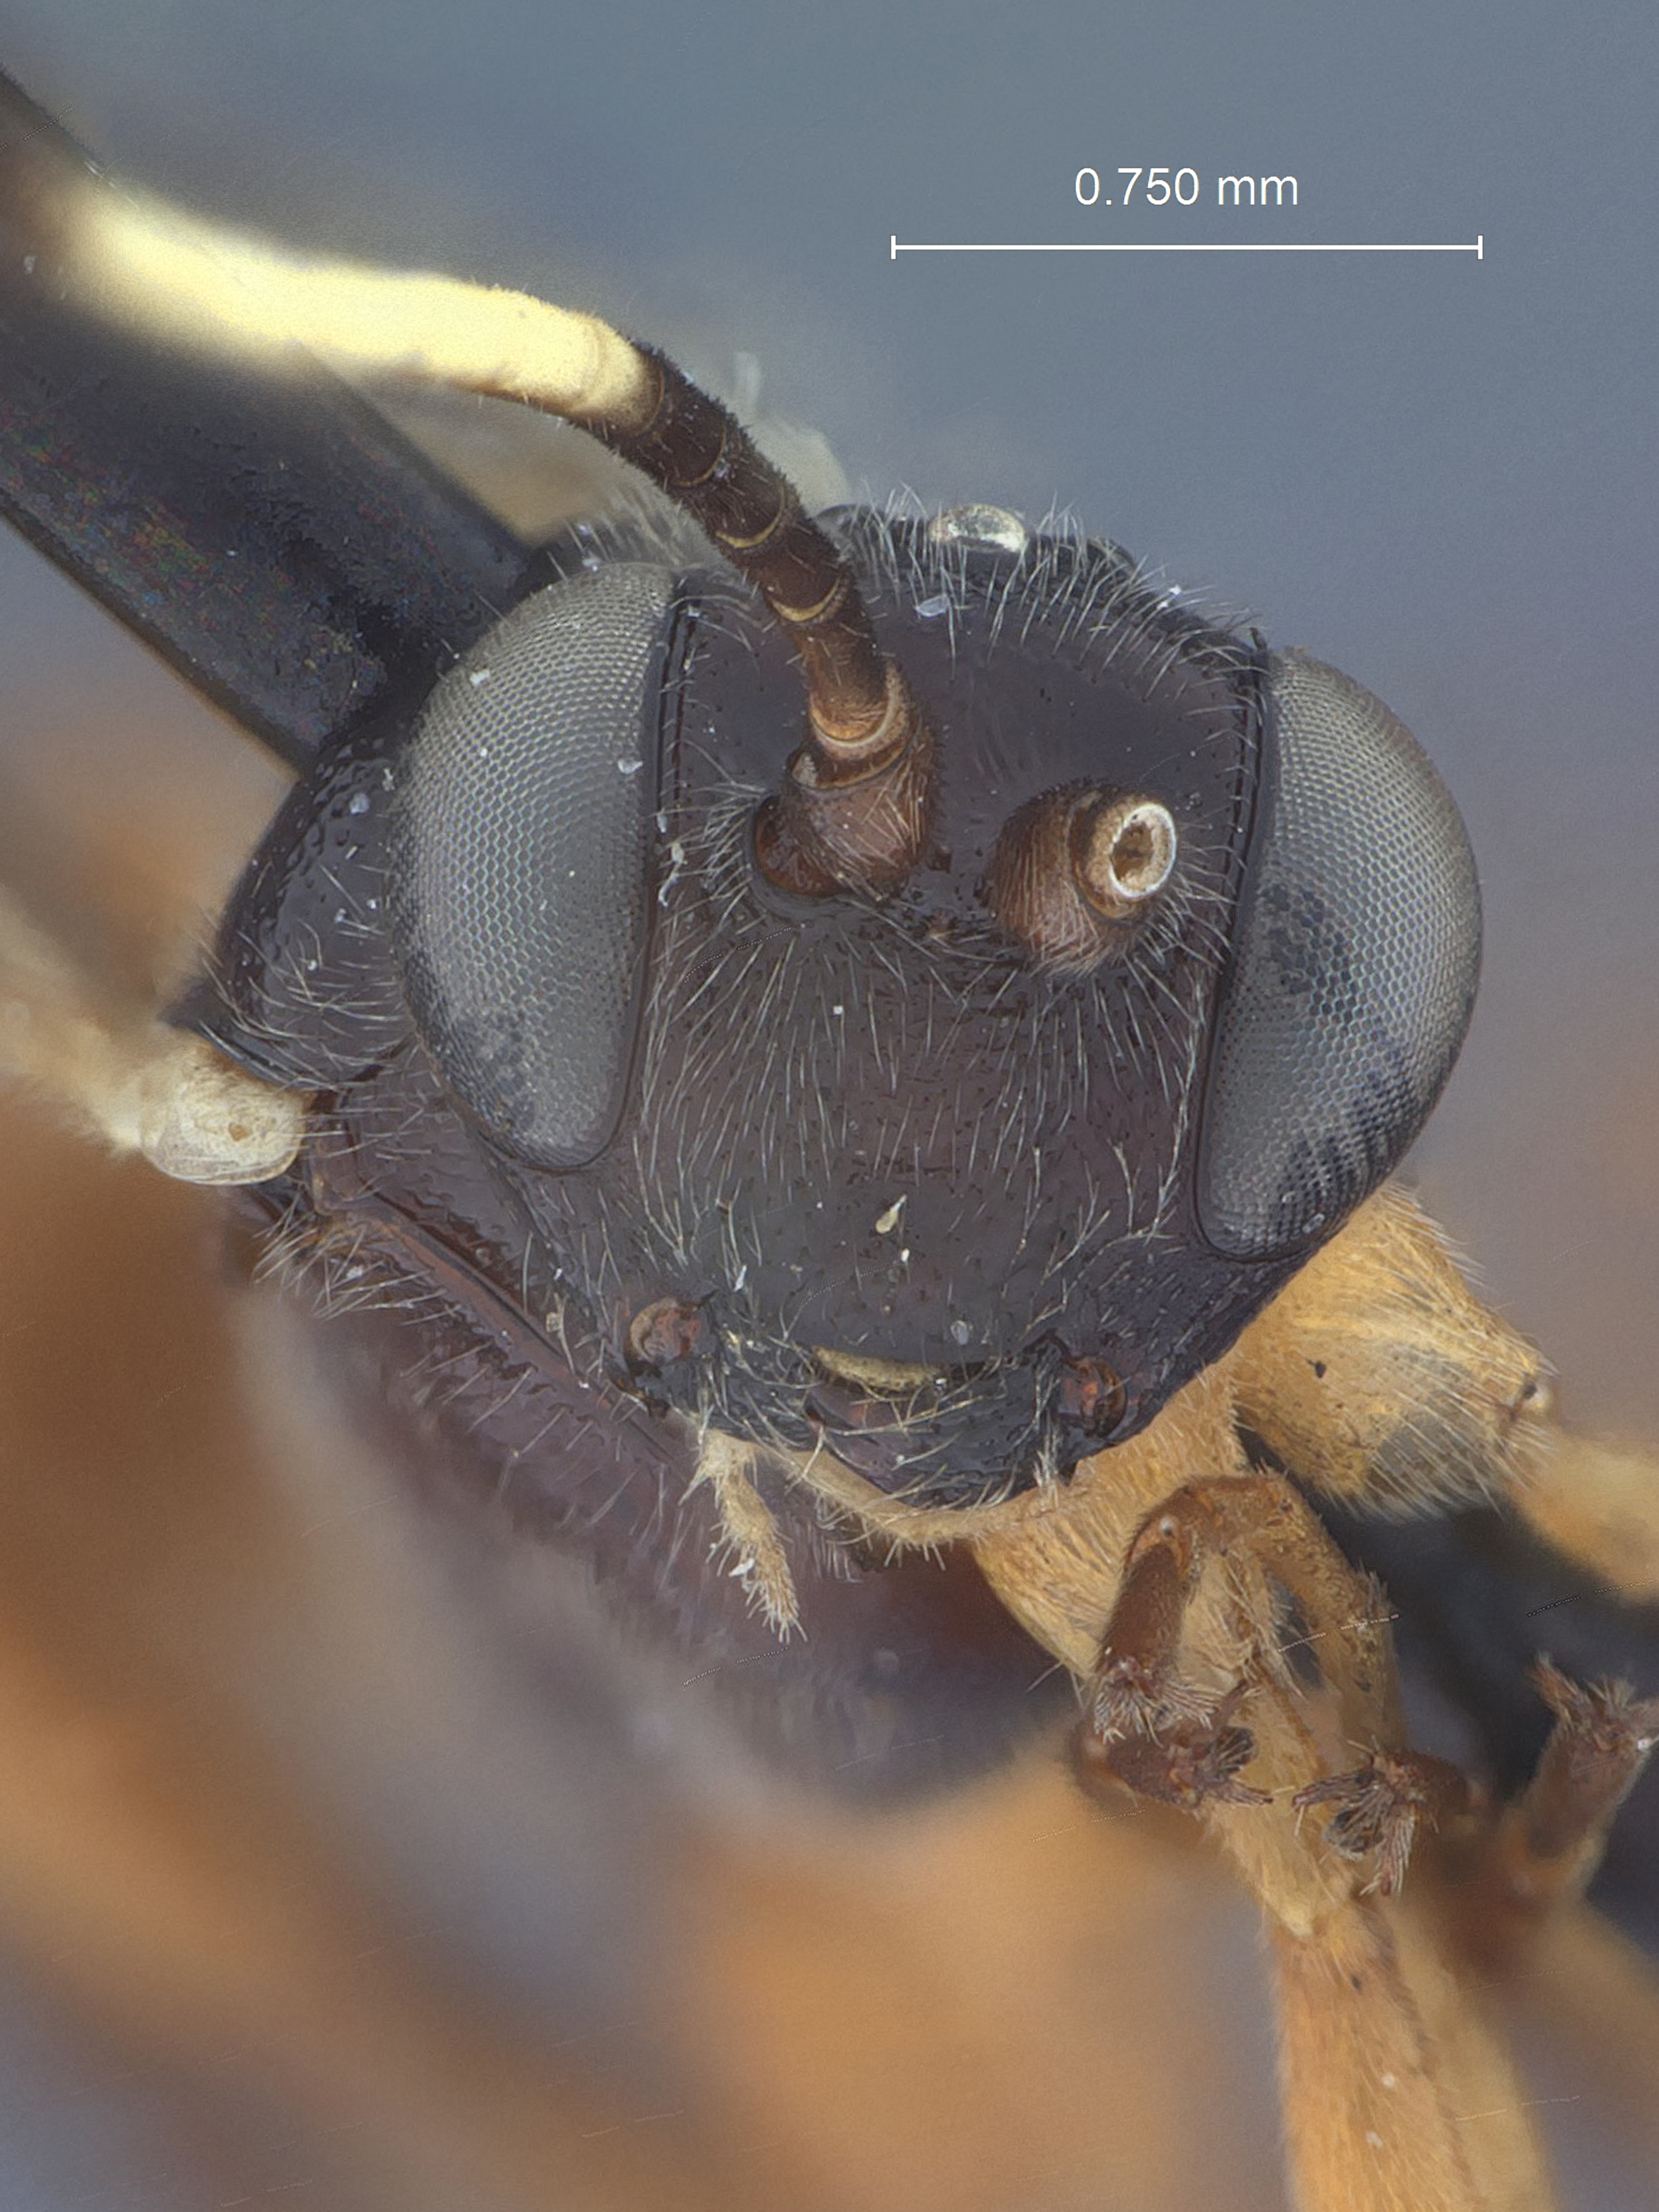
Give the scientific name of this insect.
Trychosis coxalis
